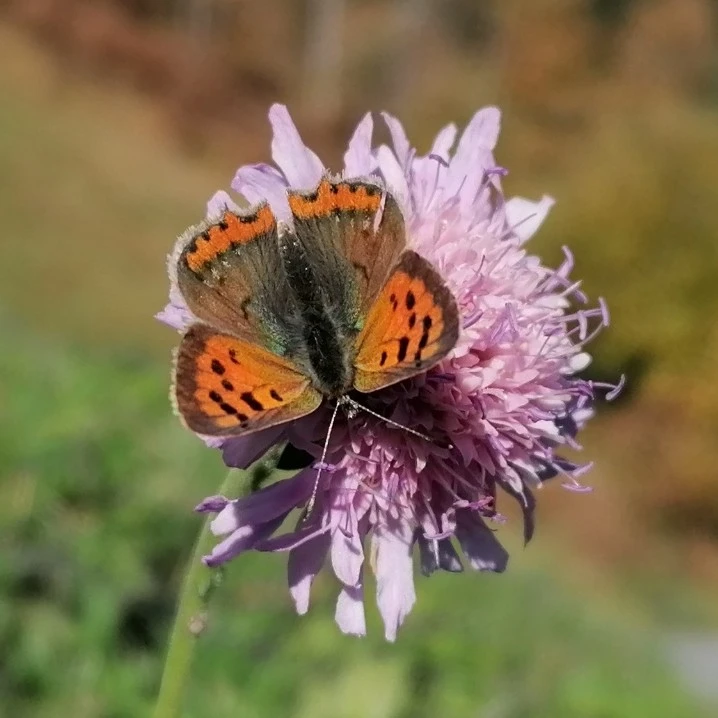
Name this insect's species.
Lycaena phlaeas
